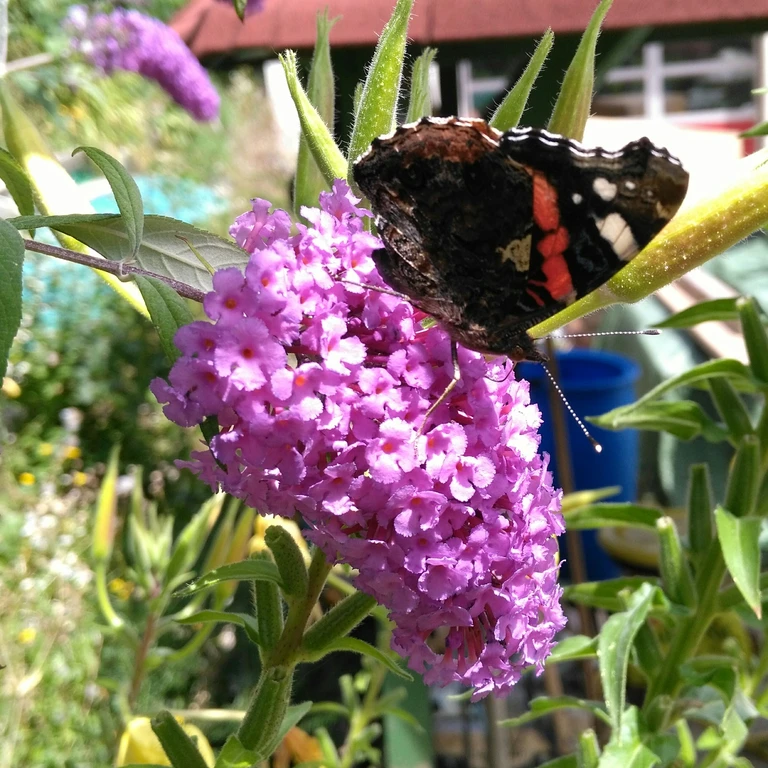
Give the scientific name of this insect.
Vanessa atalanta
